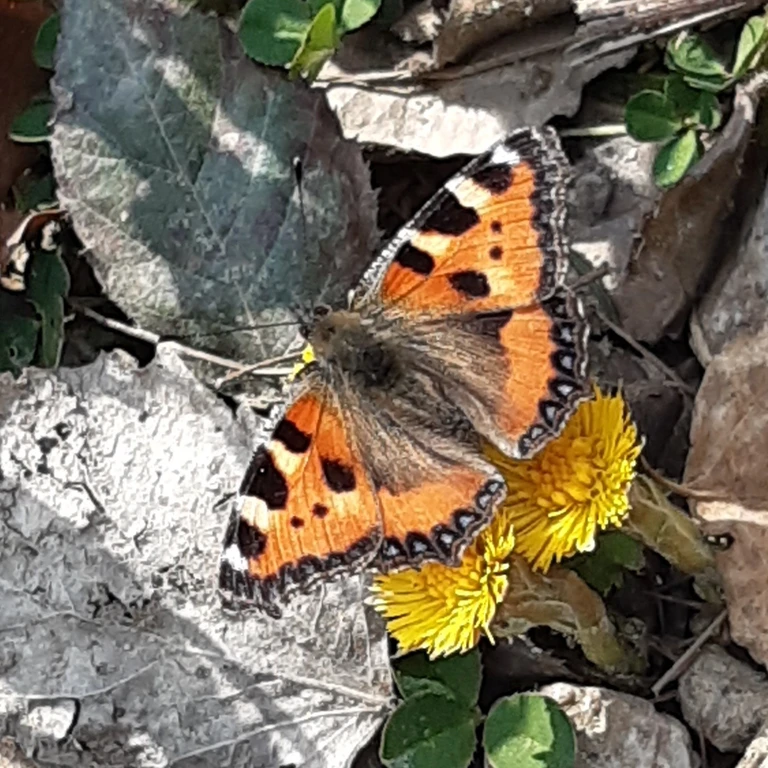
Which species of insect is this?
Aglais urticae
